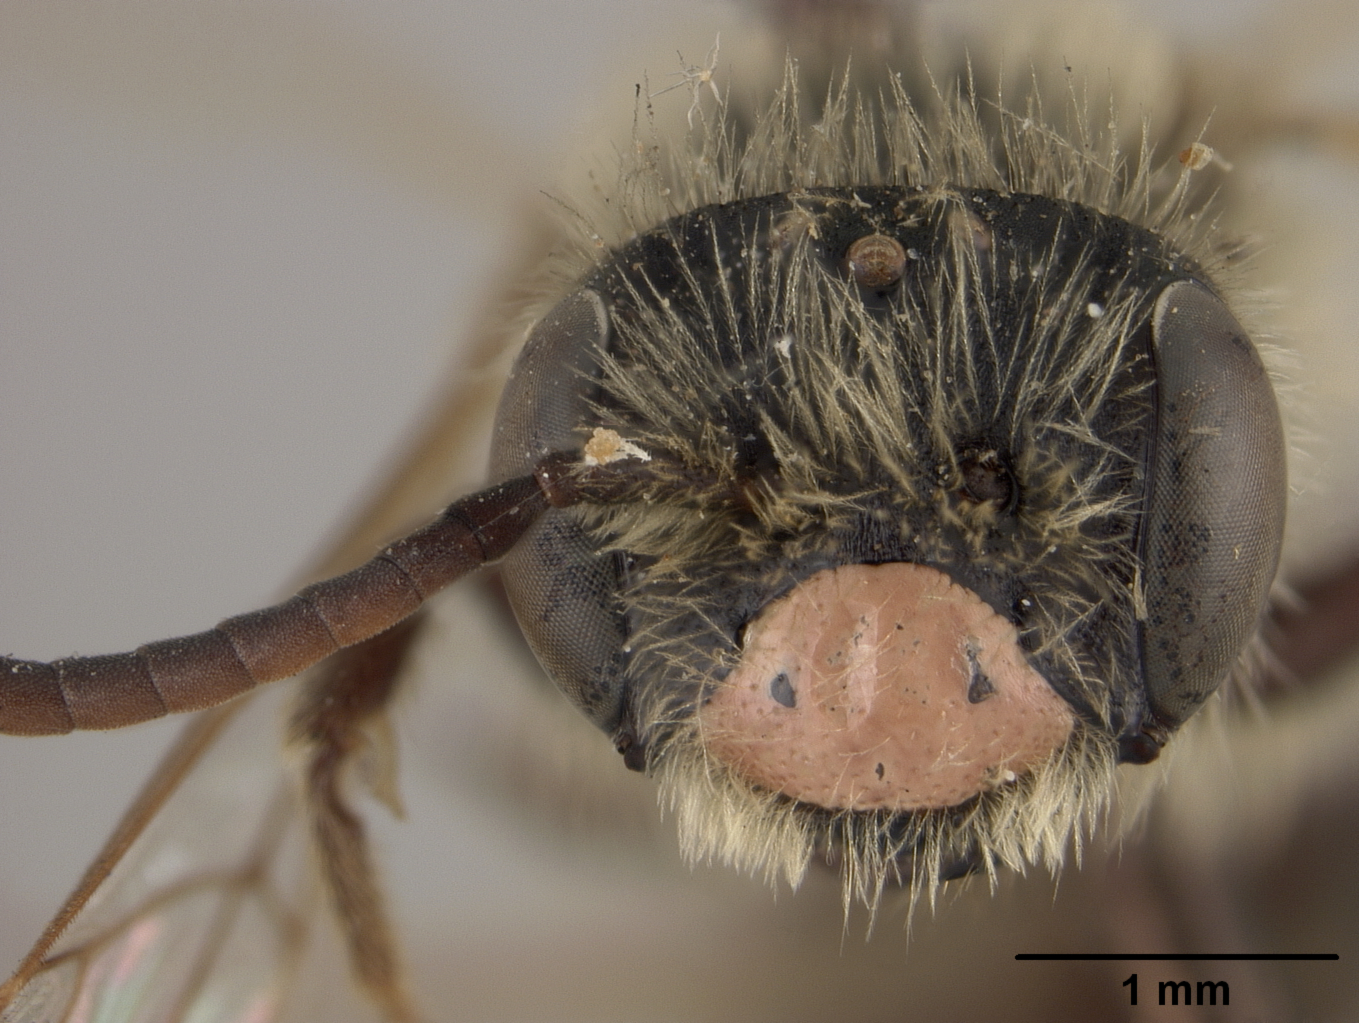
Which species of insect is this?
Andrena bipunctata
